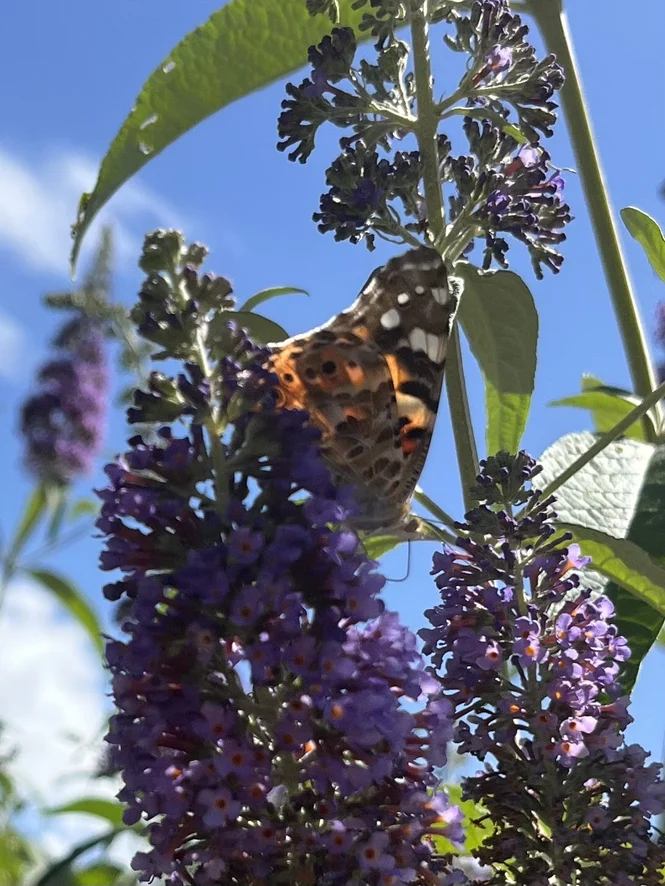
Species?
Vanessa cardui
